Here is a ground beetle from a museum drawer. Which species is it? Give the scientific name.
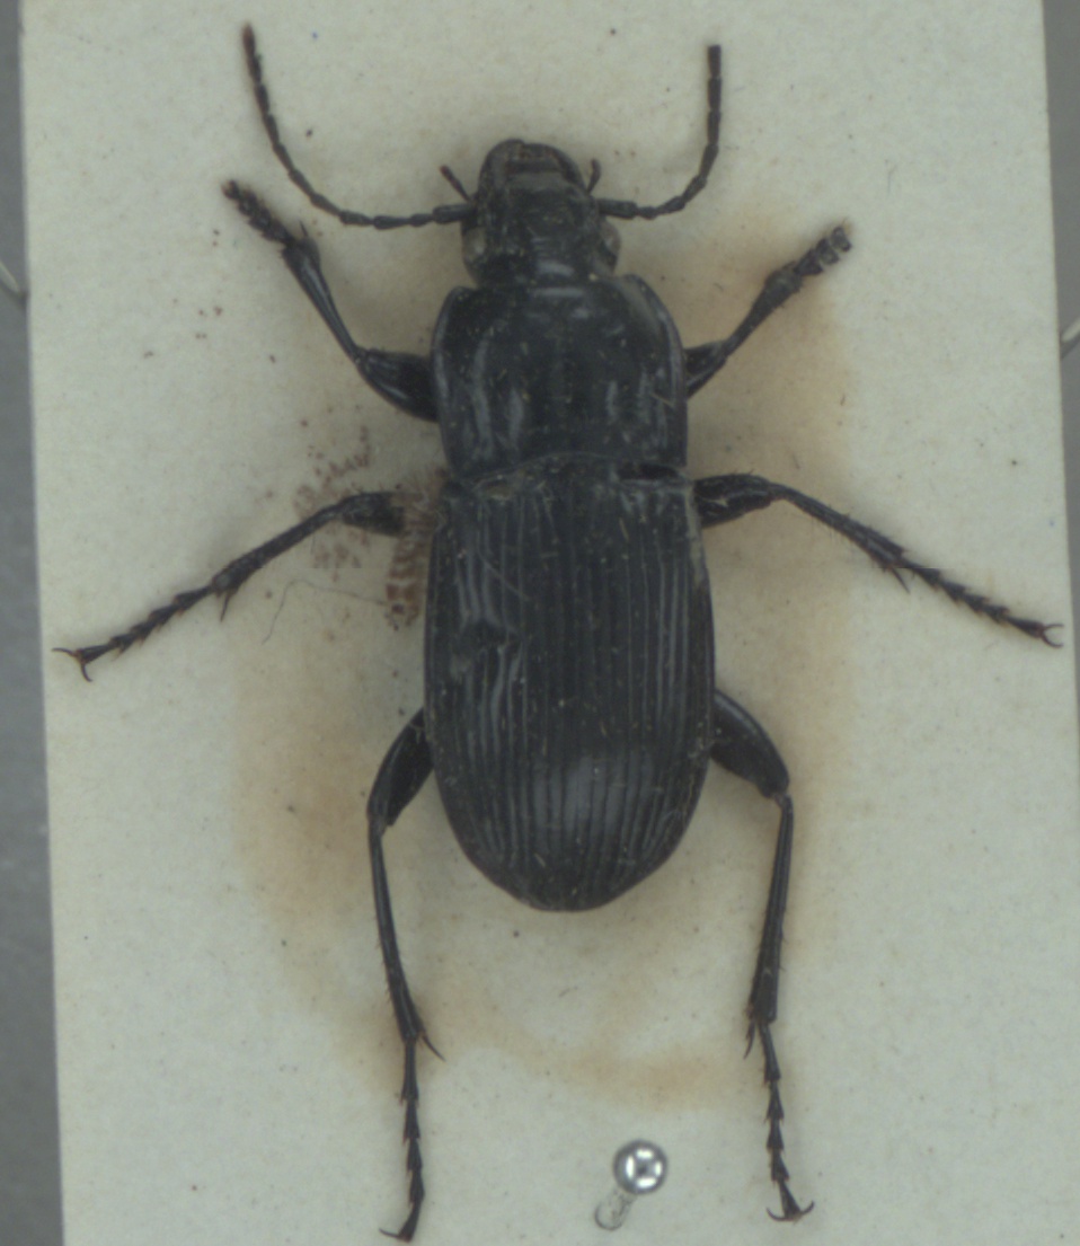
Abax parallelepipedus
